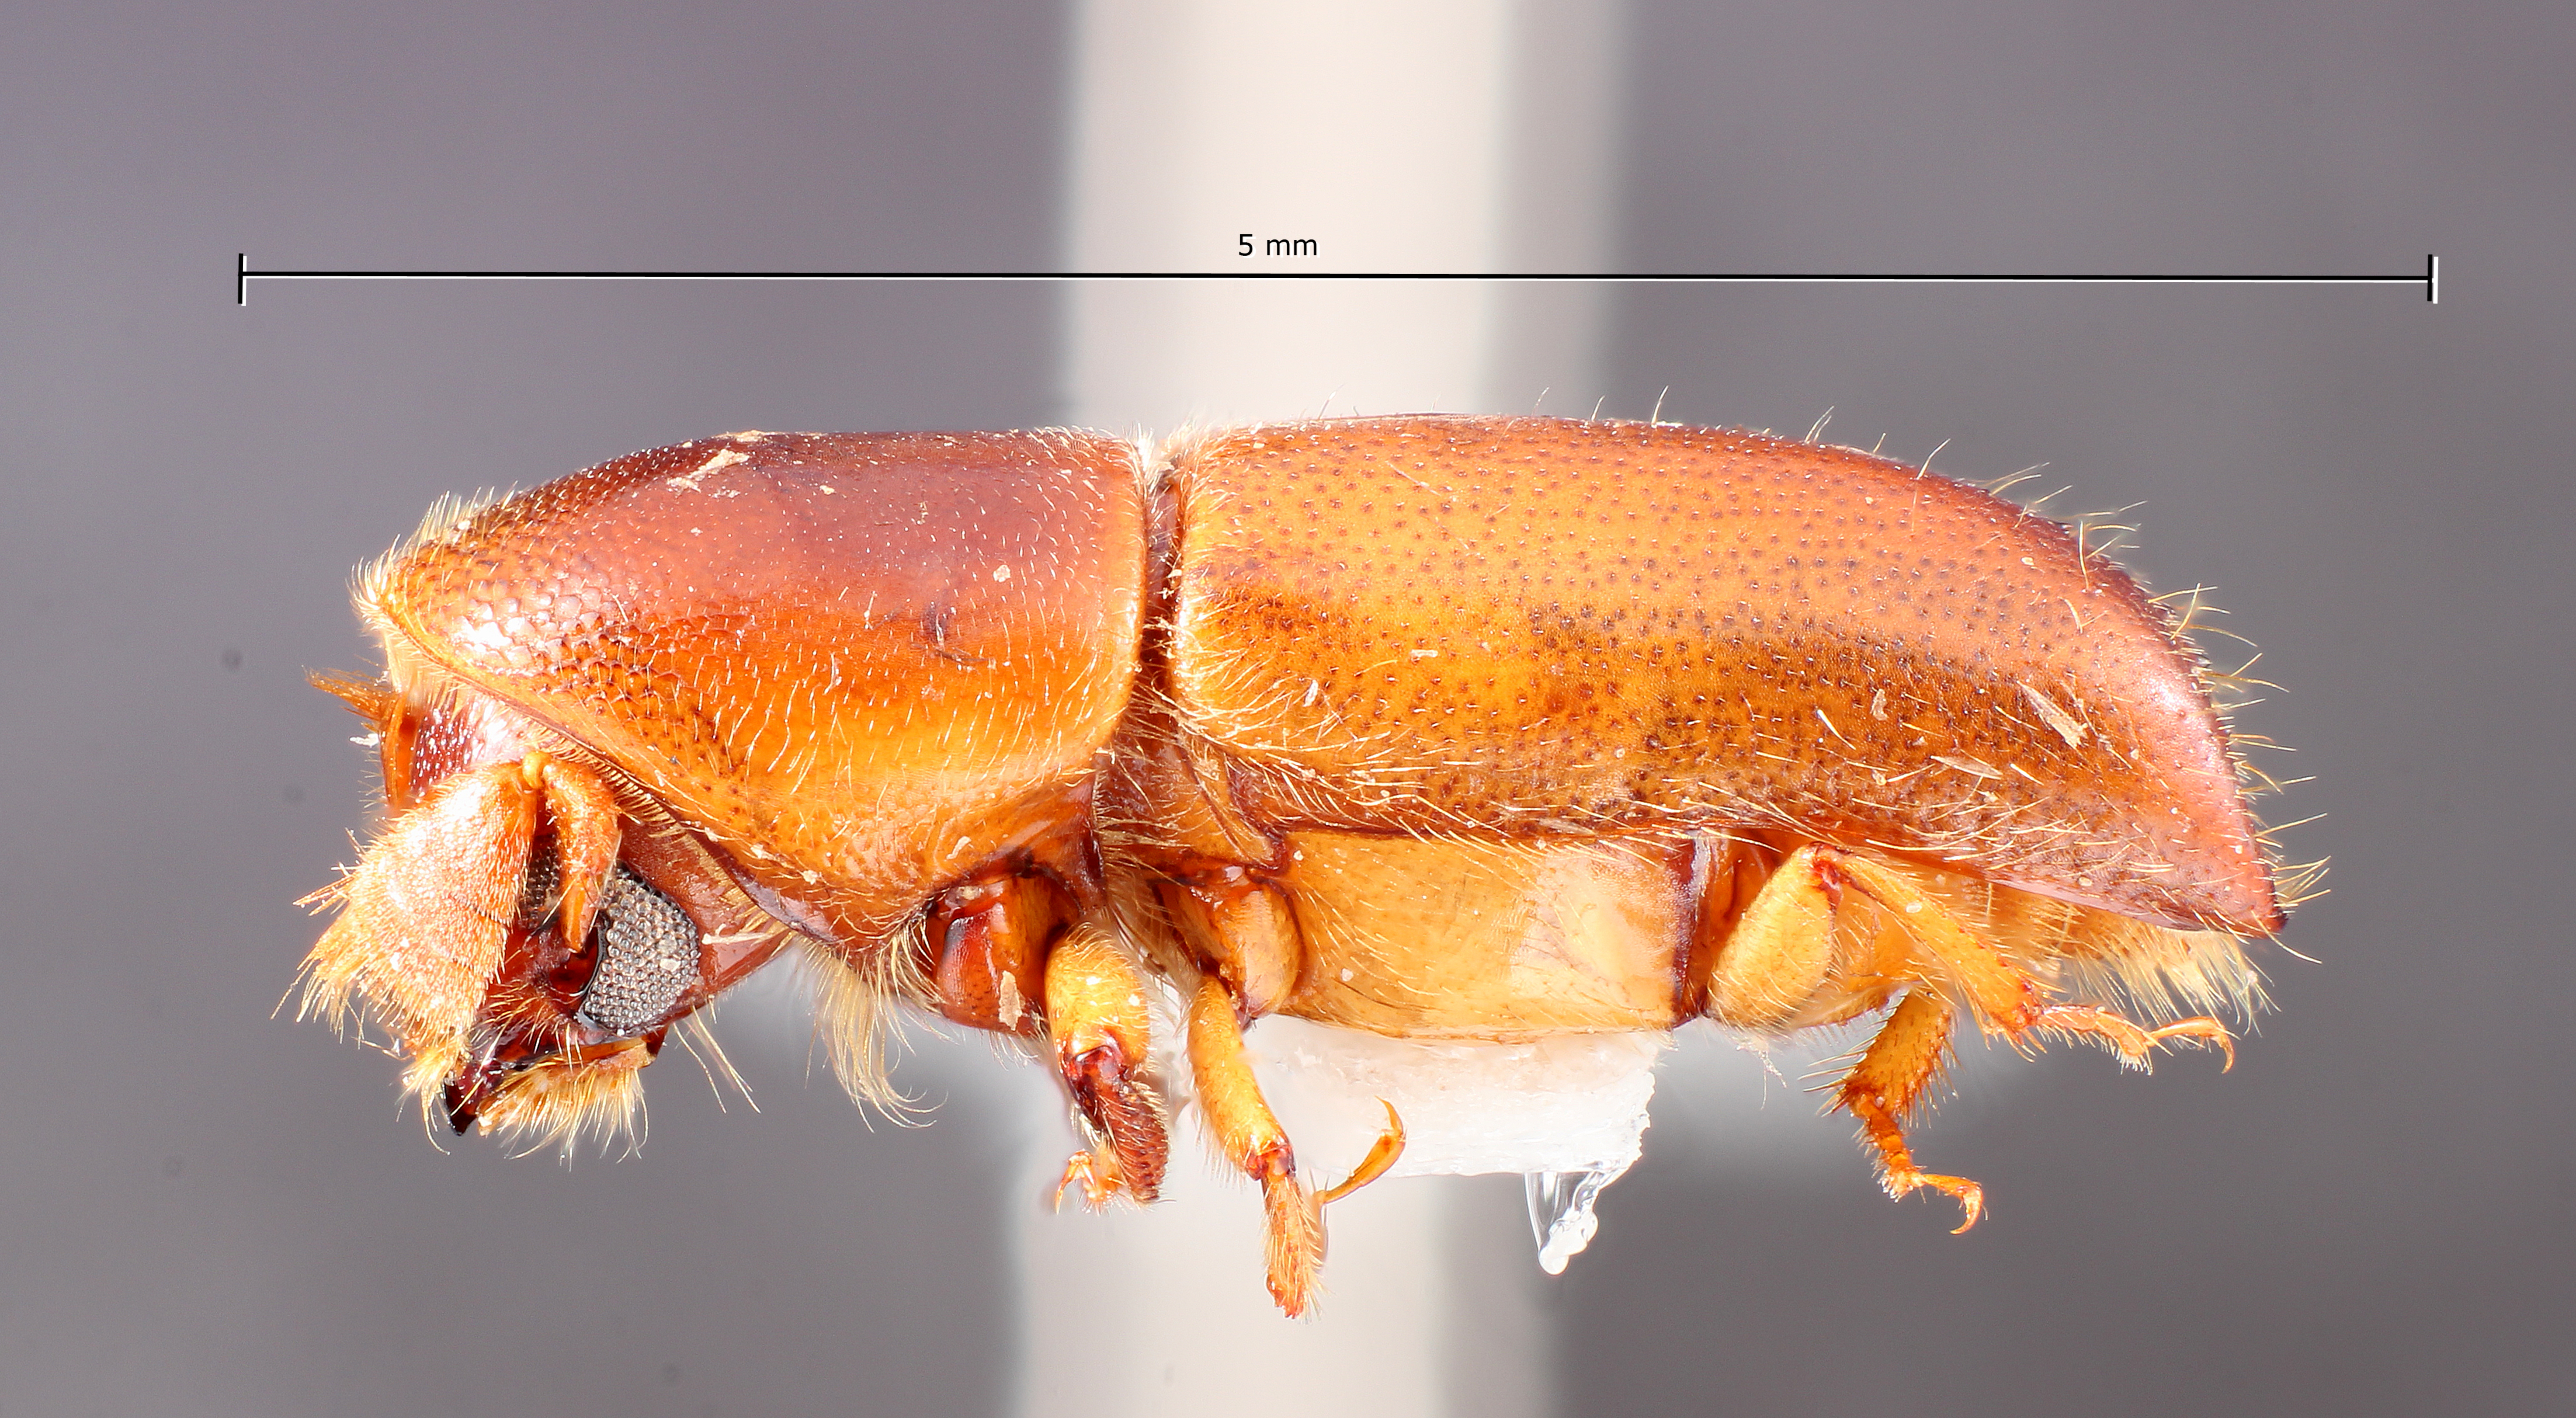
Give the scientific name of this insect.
Monarthrum gnarum
